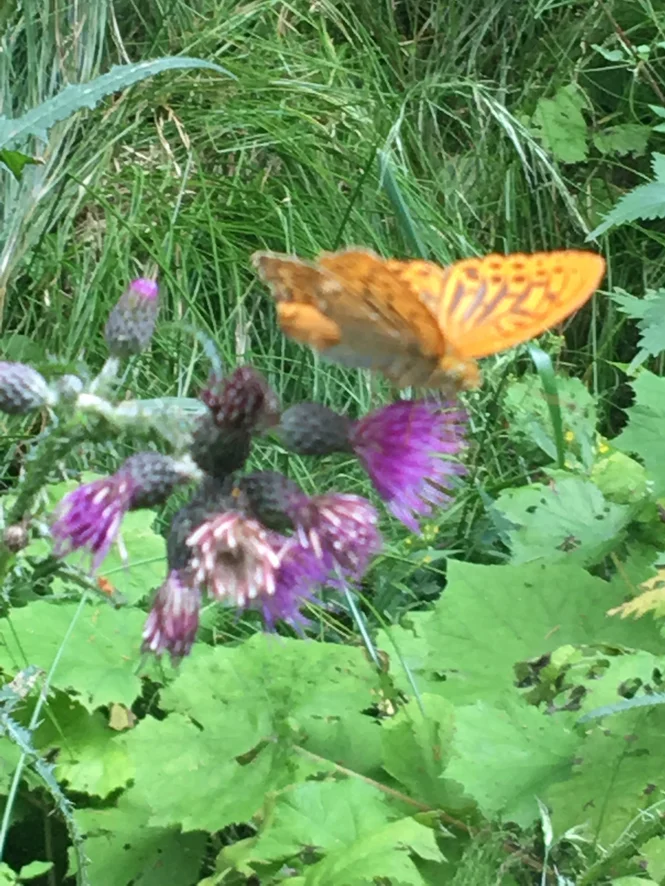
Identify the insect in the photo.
Argynnis paphia
